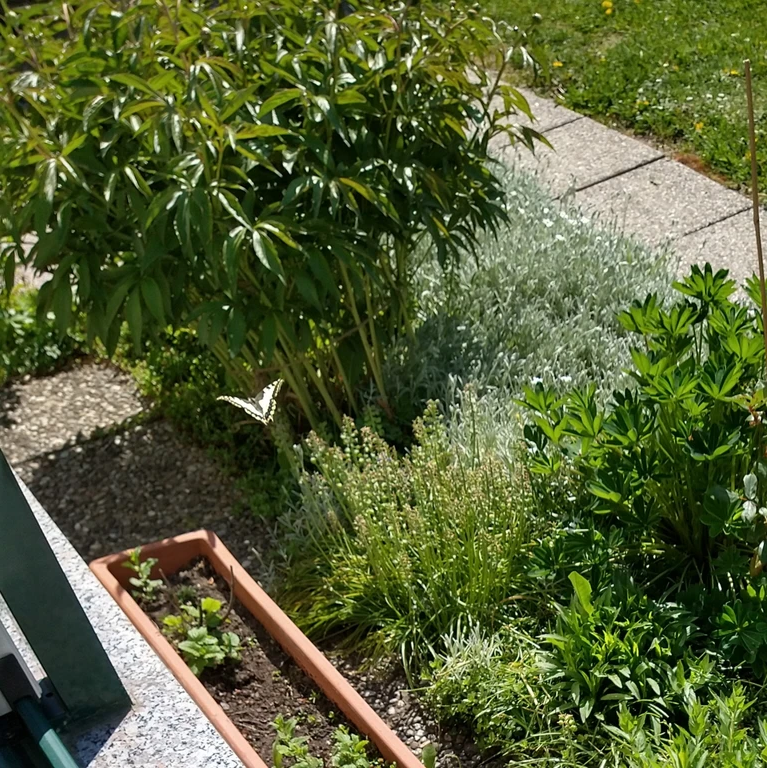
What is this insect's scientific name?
Papilio machaon
